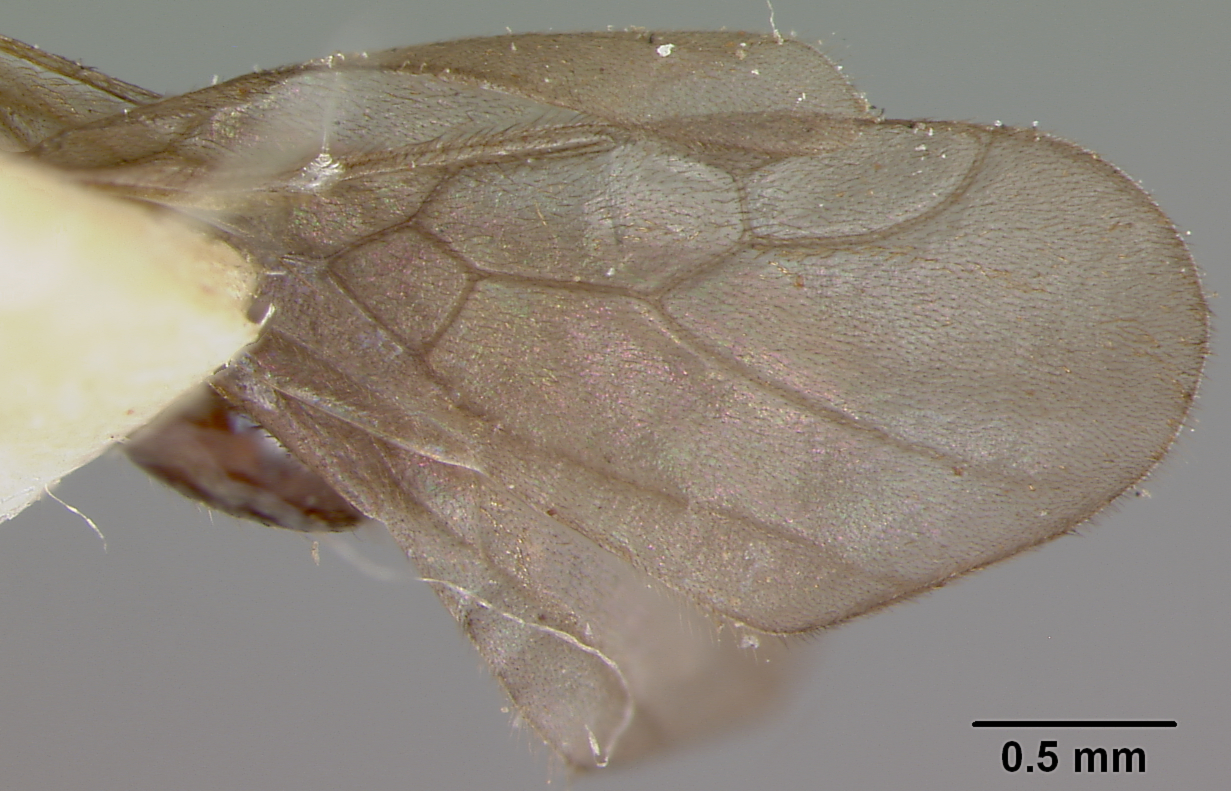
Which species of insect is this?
Lordomyrma leae
